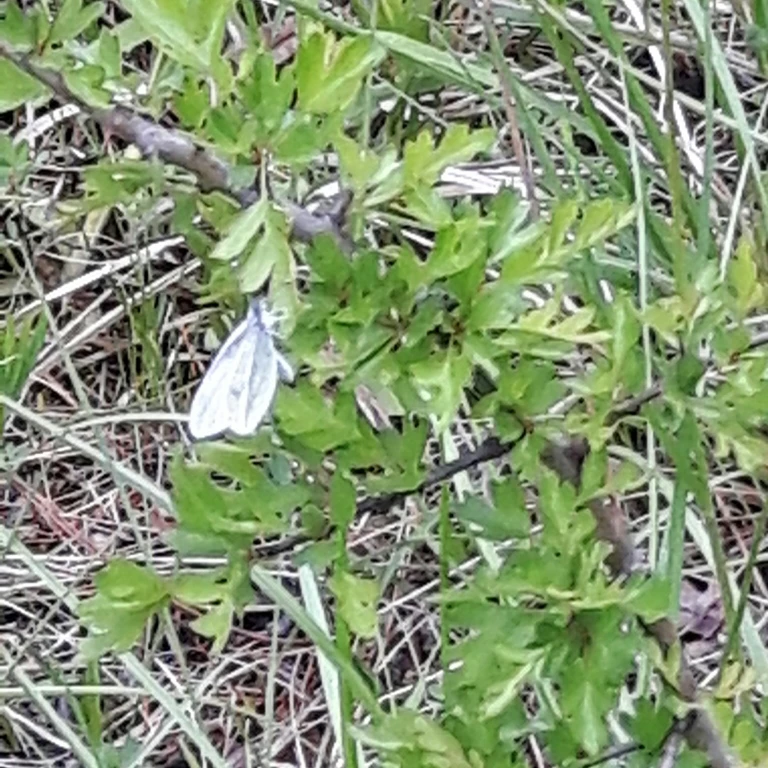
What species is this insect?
Leptidea sinapis/juvernica
